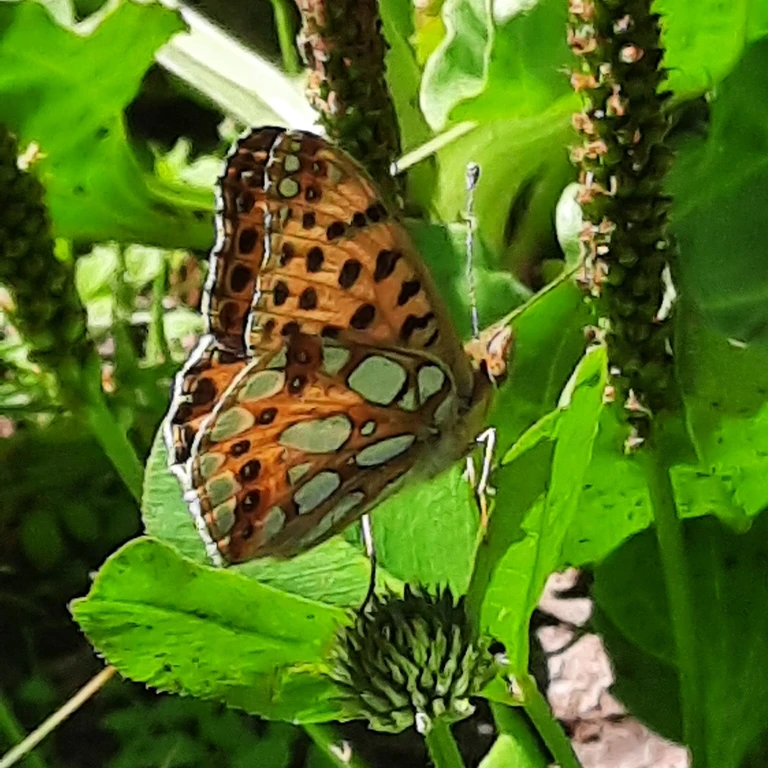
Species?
Issoria lathonia
